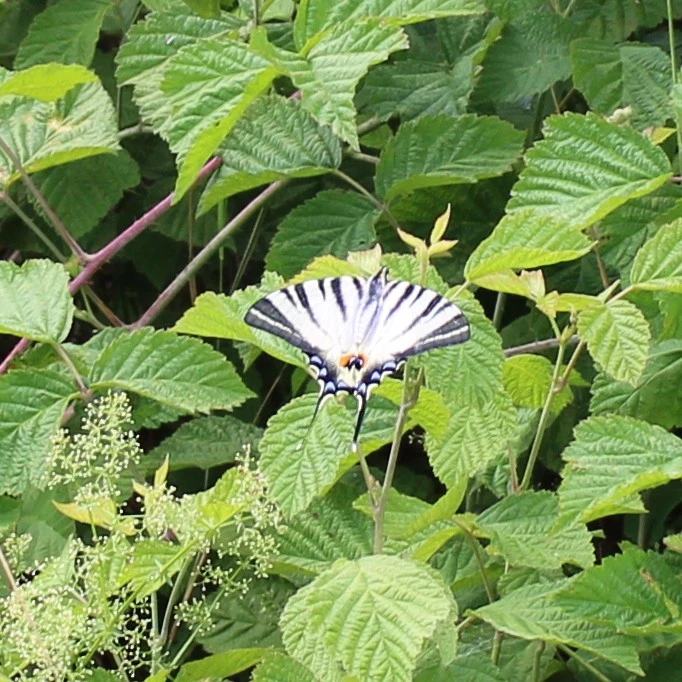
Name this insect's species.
Iphiclides podalirius
